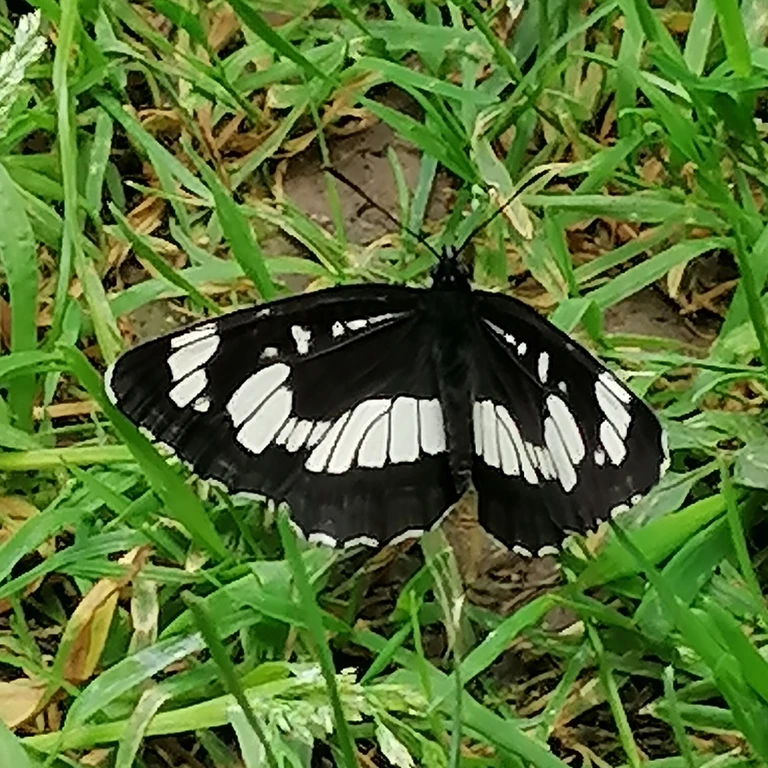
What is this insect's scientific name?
Neptis rivularis
